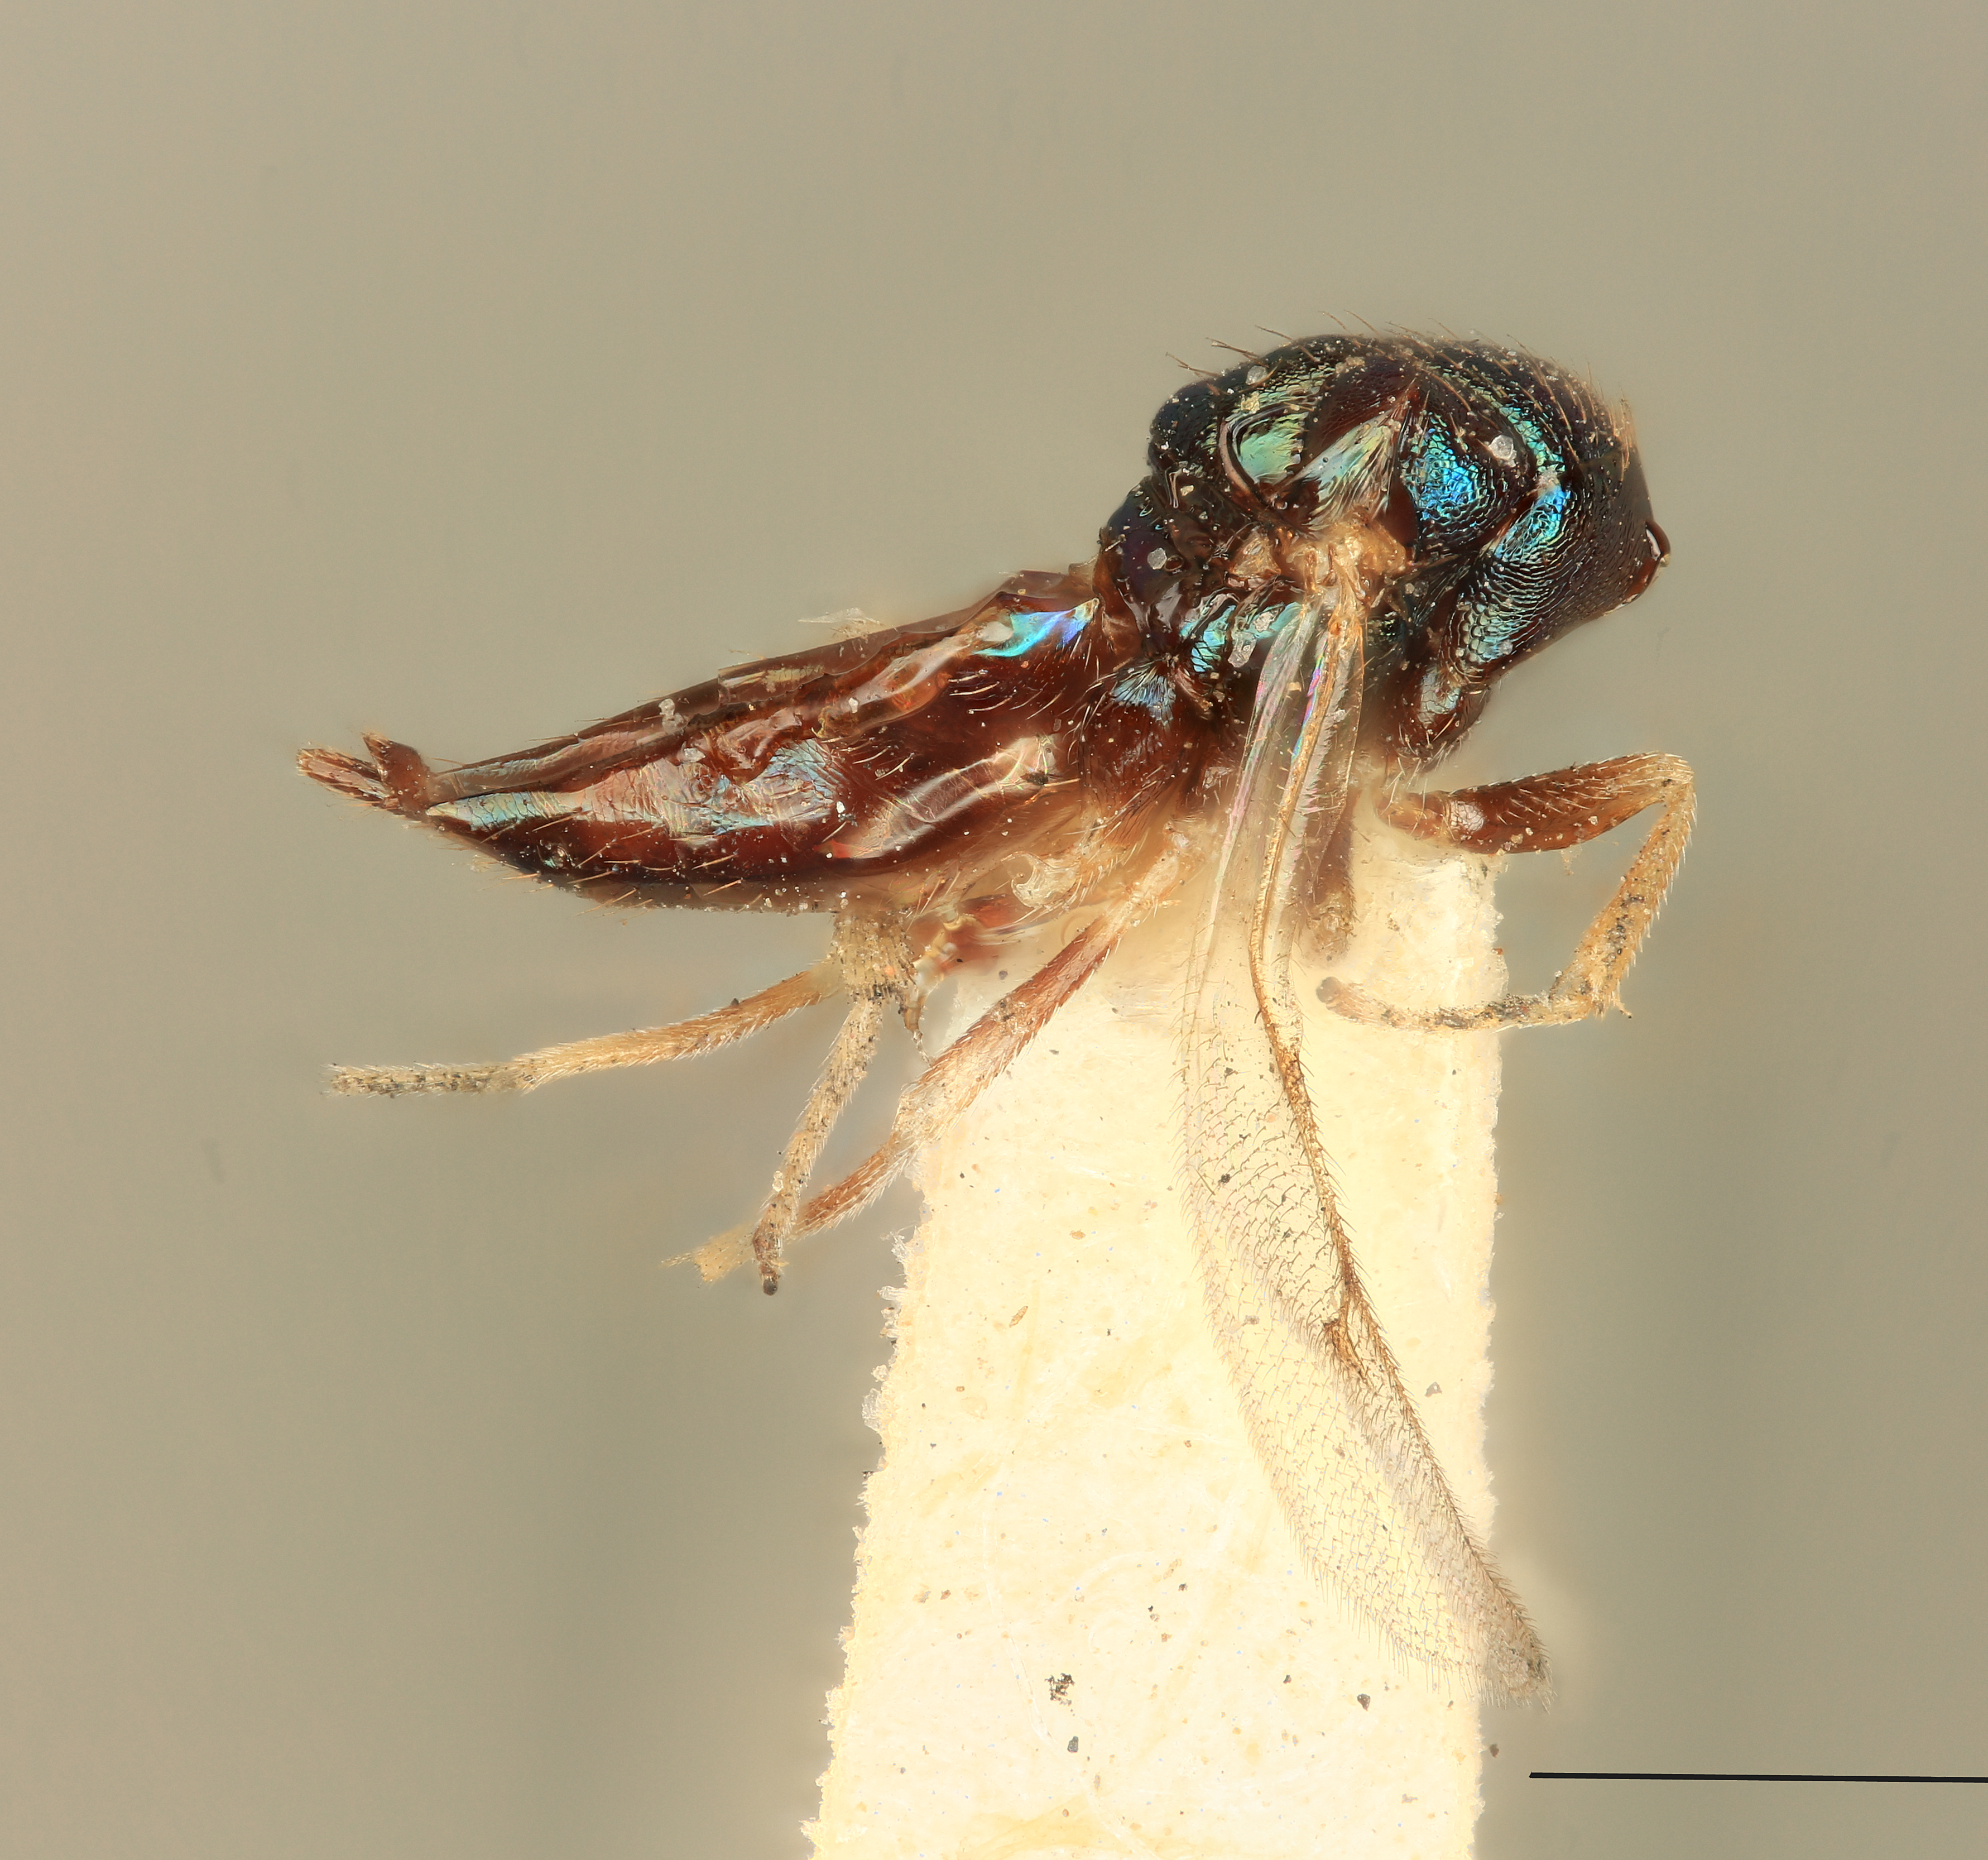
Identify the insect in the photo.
Tridymus aphidis
